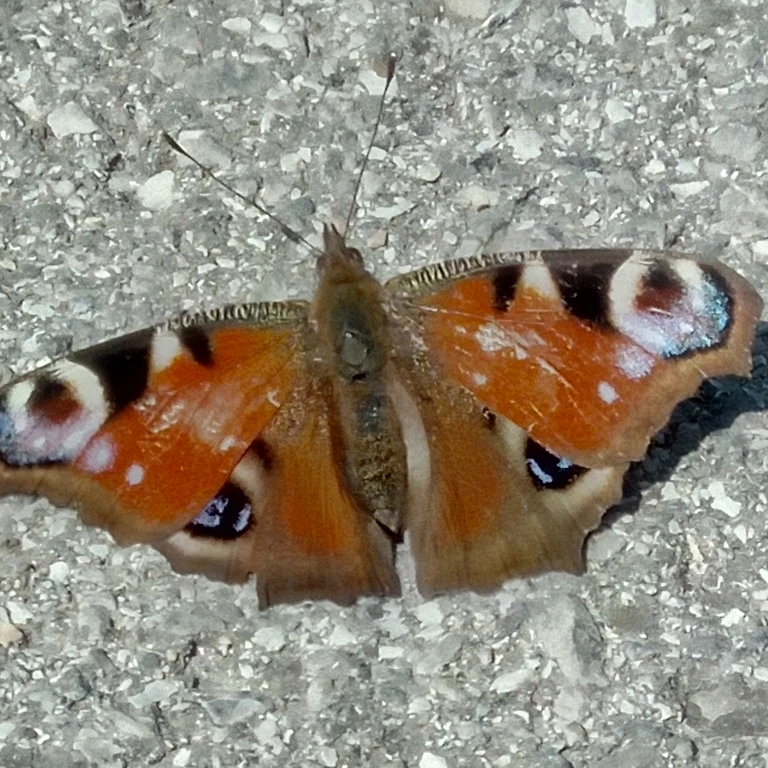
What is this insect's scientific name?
Aglais io
